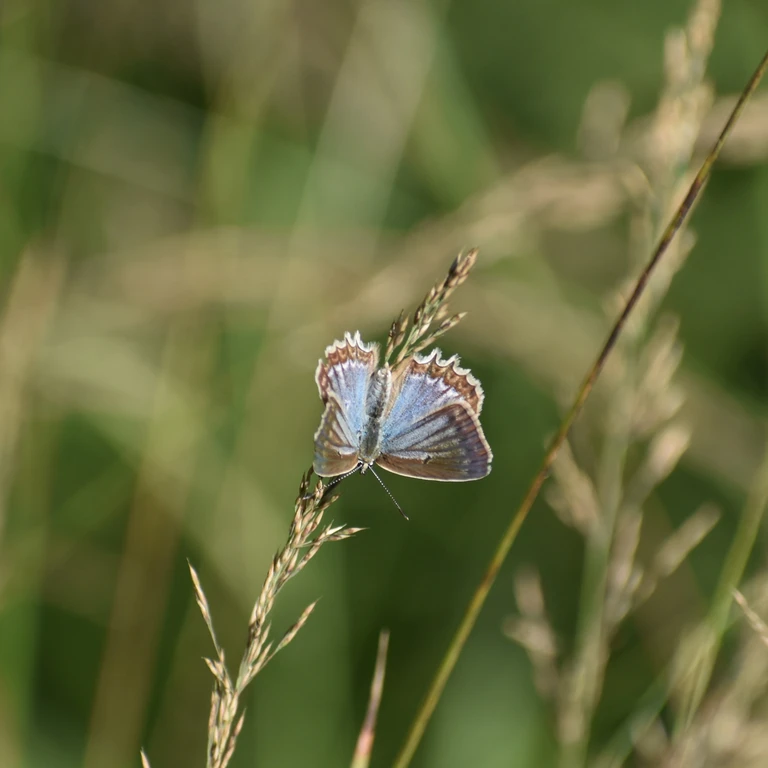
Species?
Polyommatus daphnis
